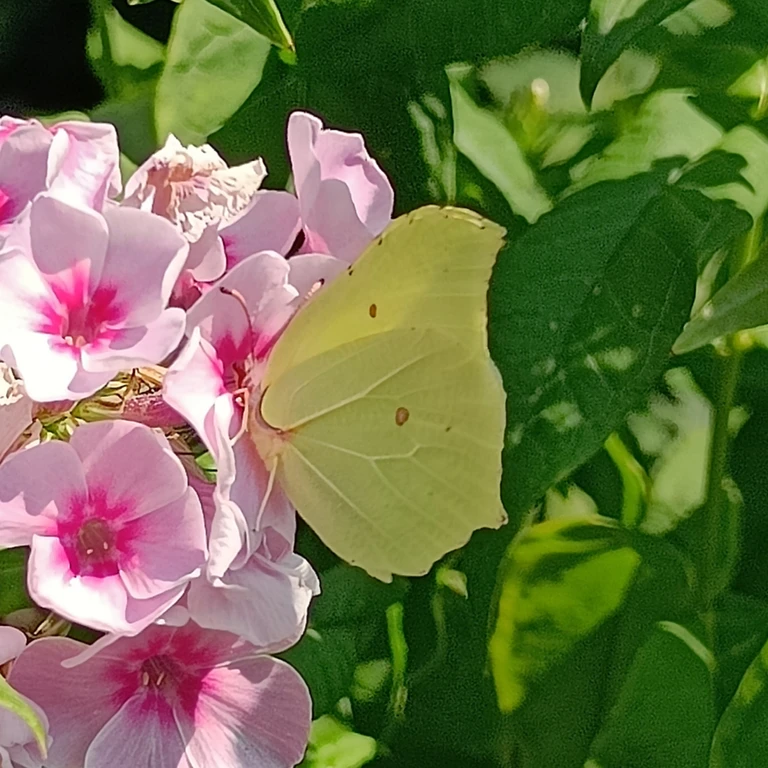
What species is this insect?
Gonepteryx rhamni
